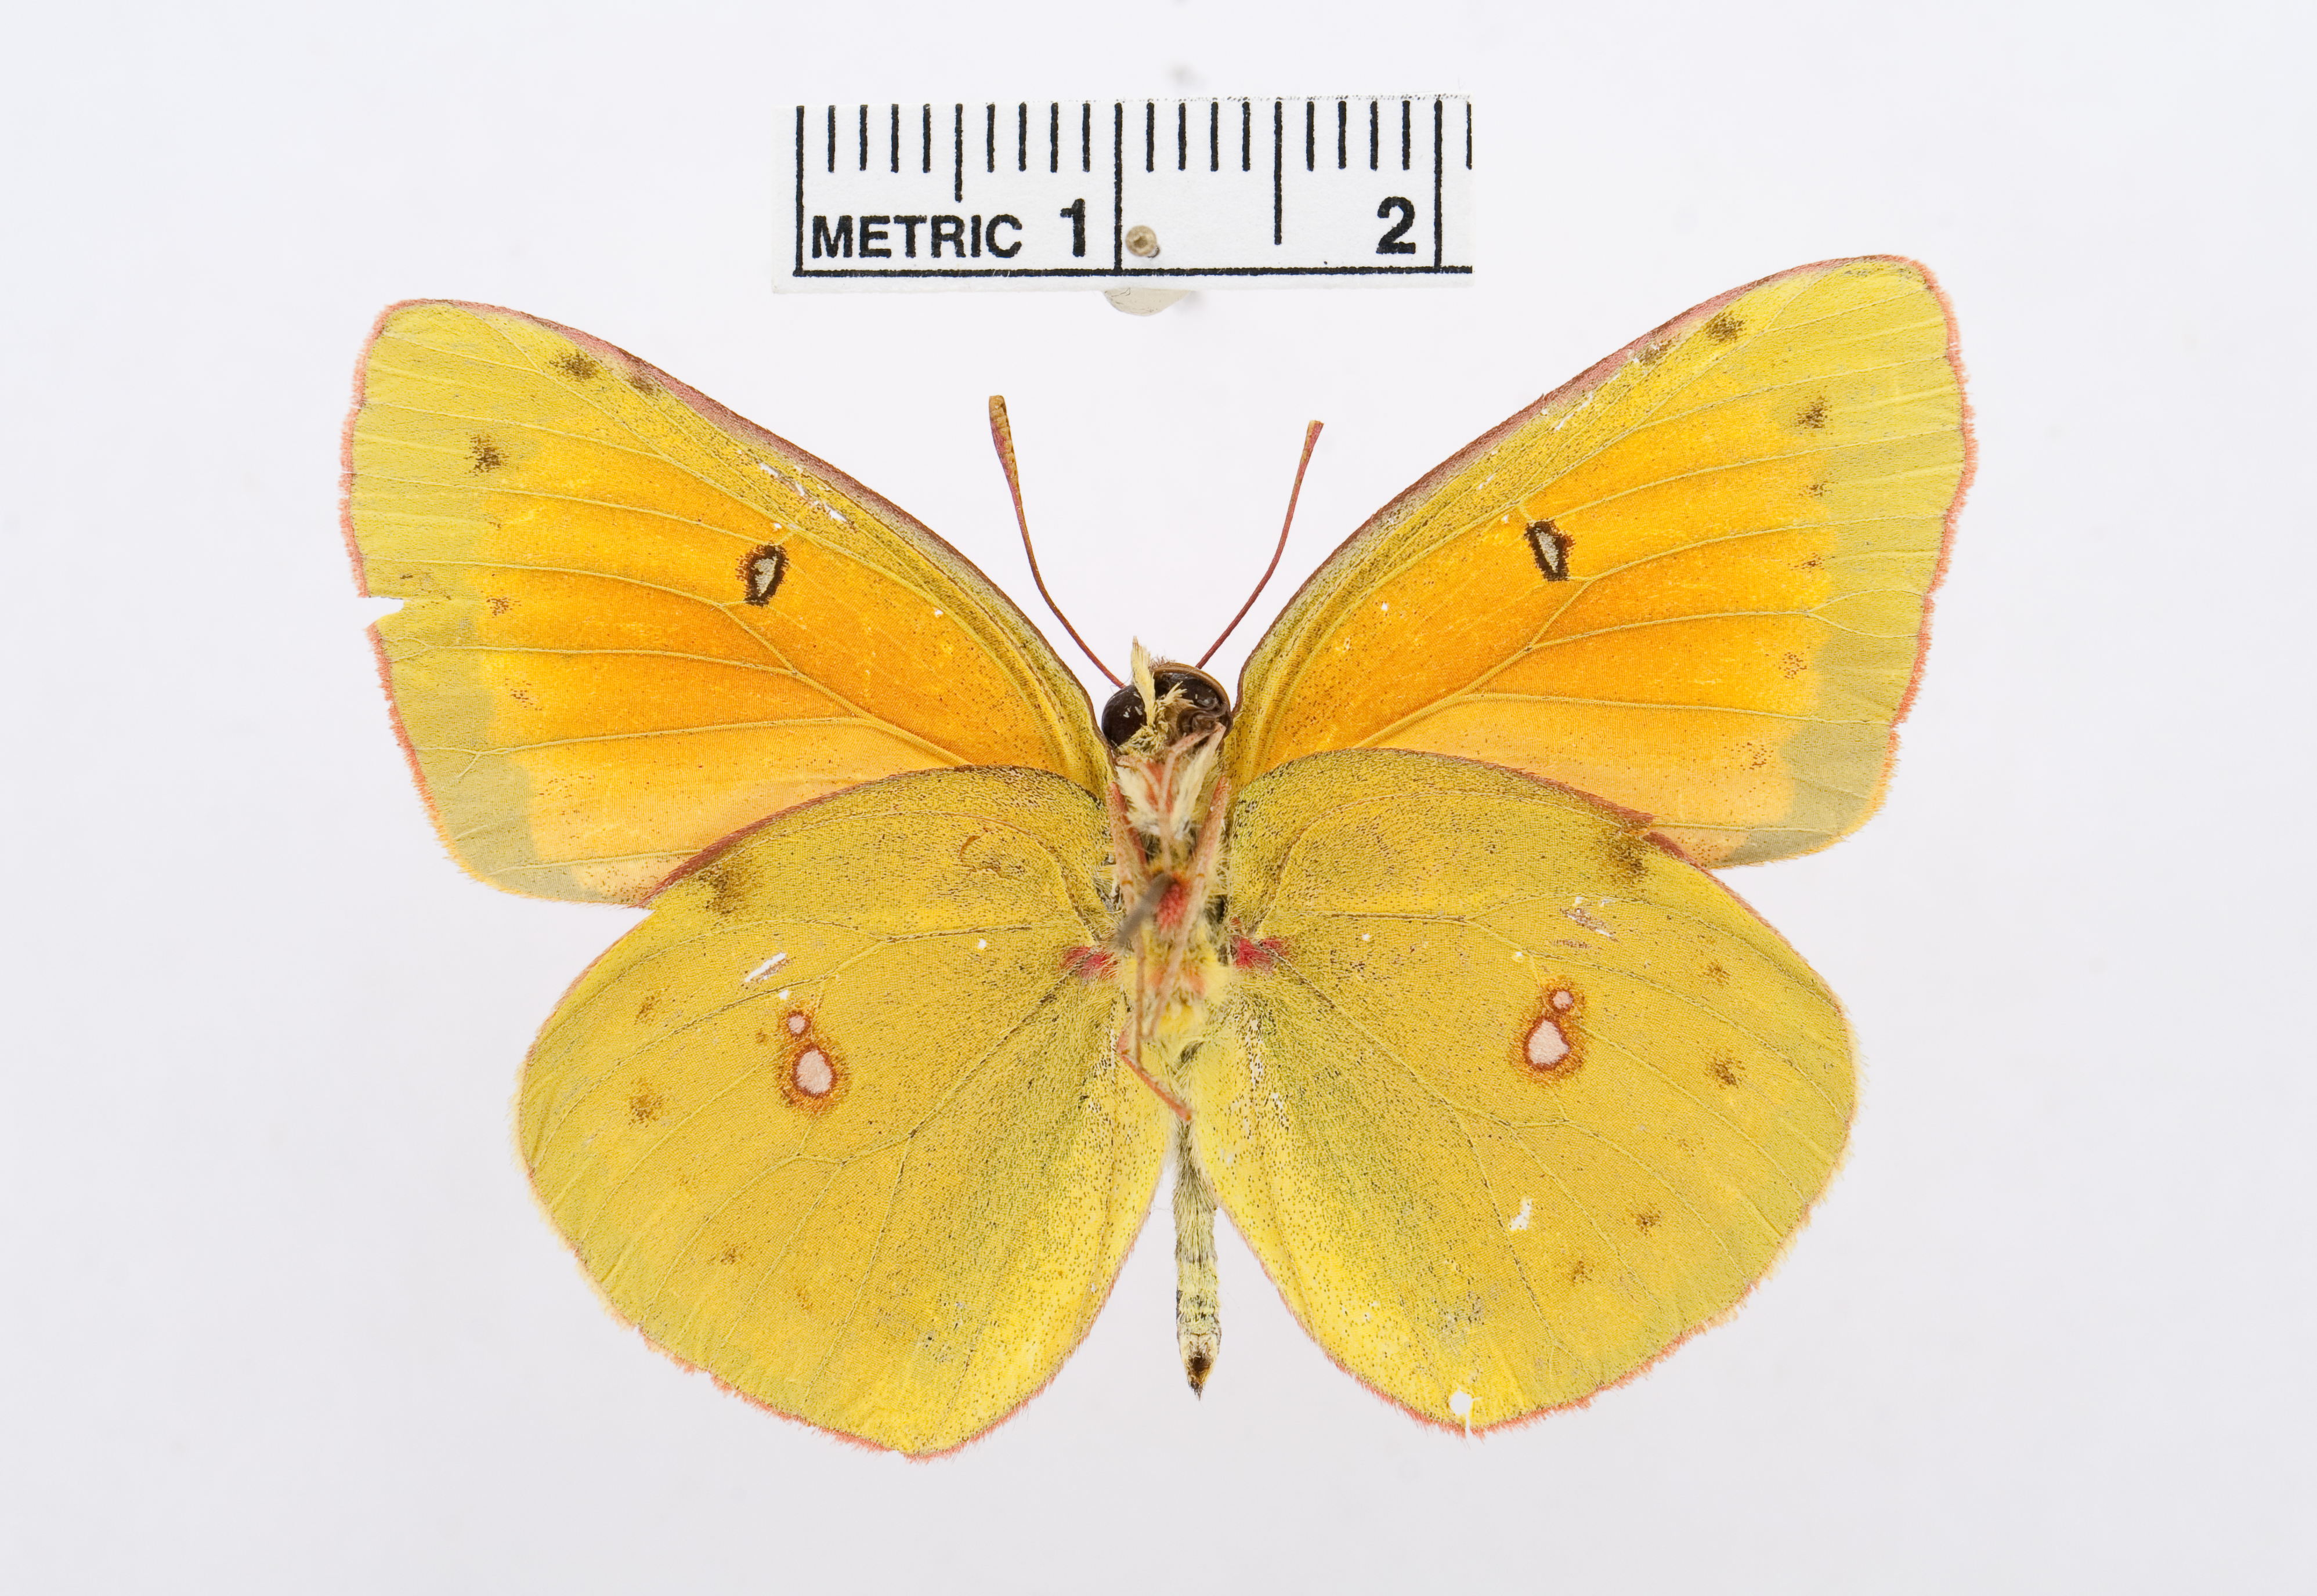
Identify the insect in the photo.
Colias wiskotti
